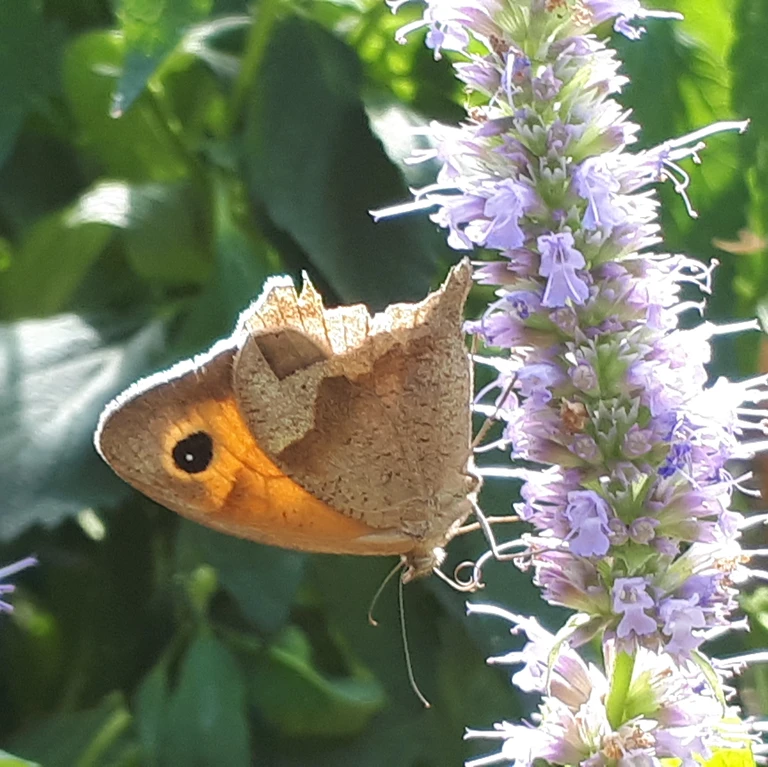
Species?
Maniola jurtina
